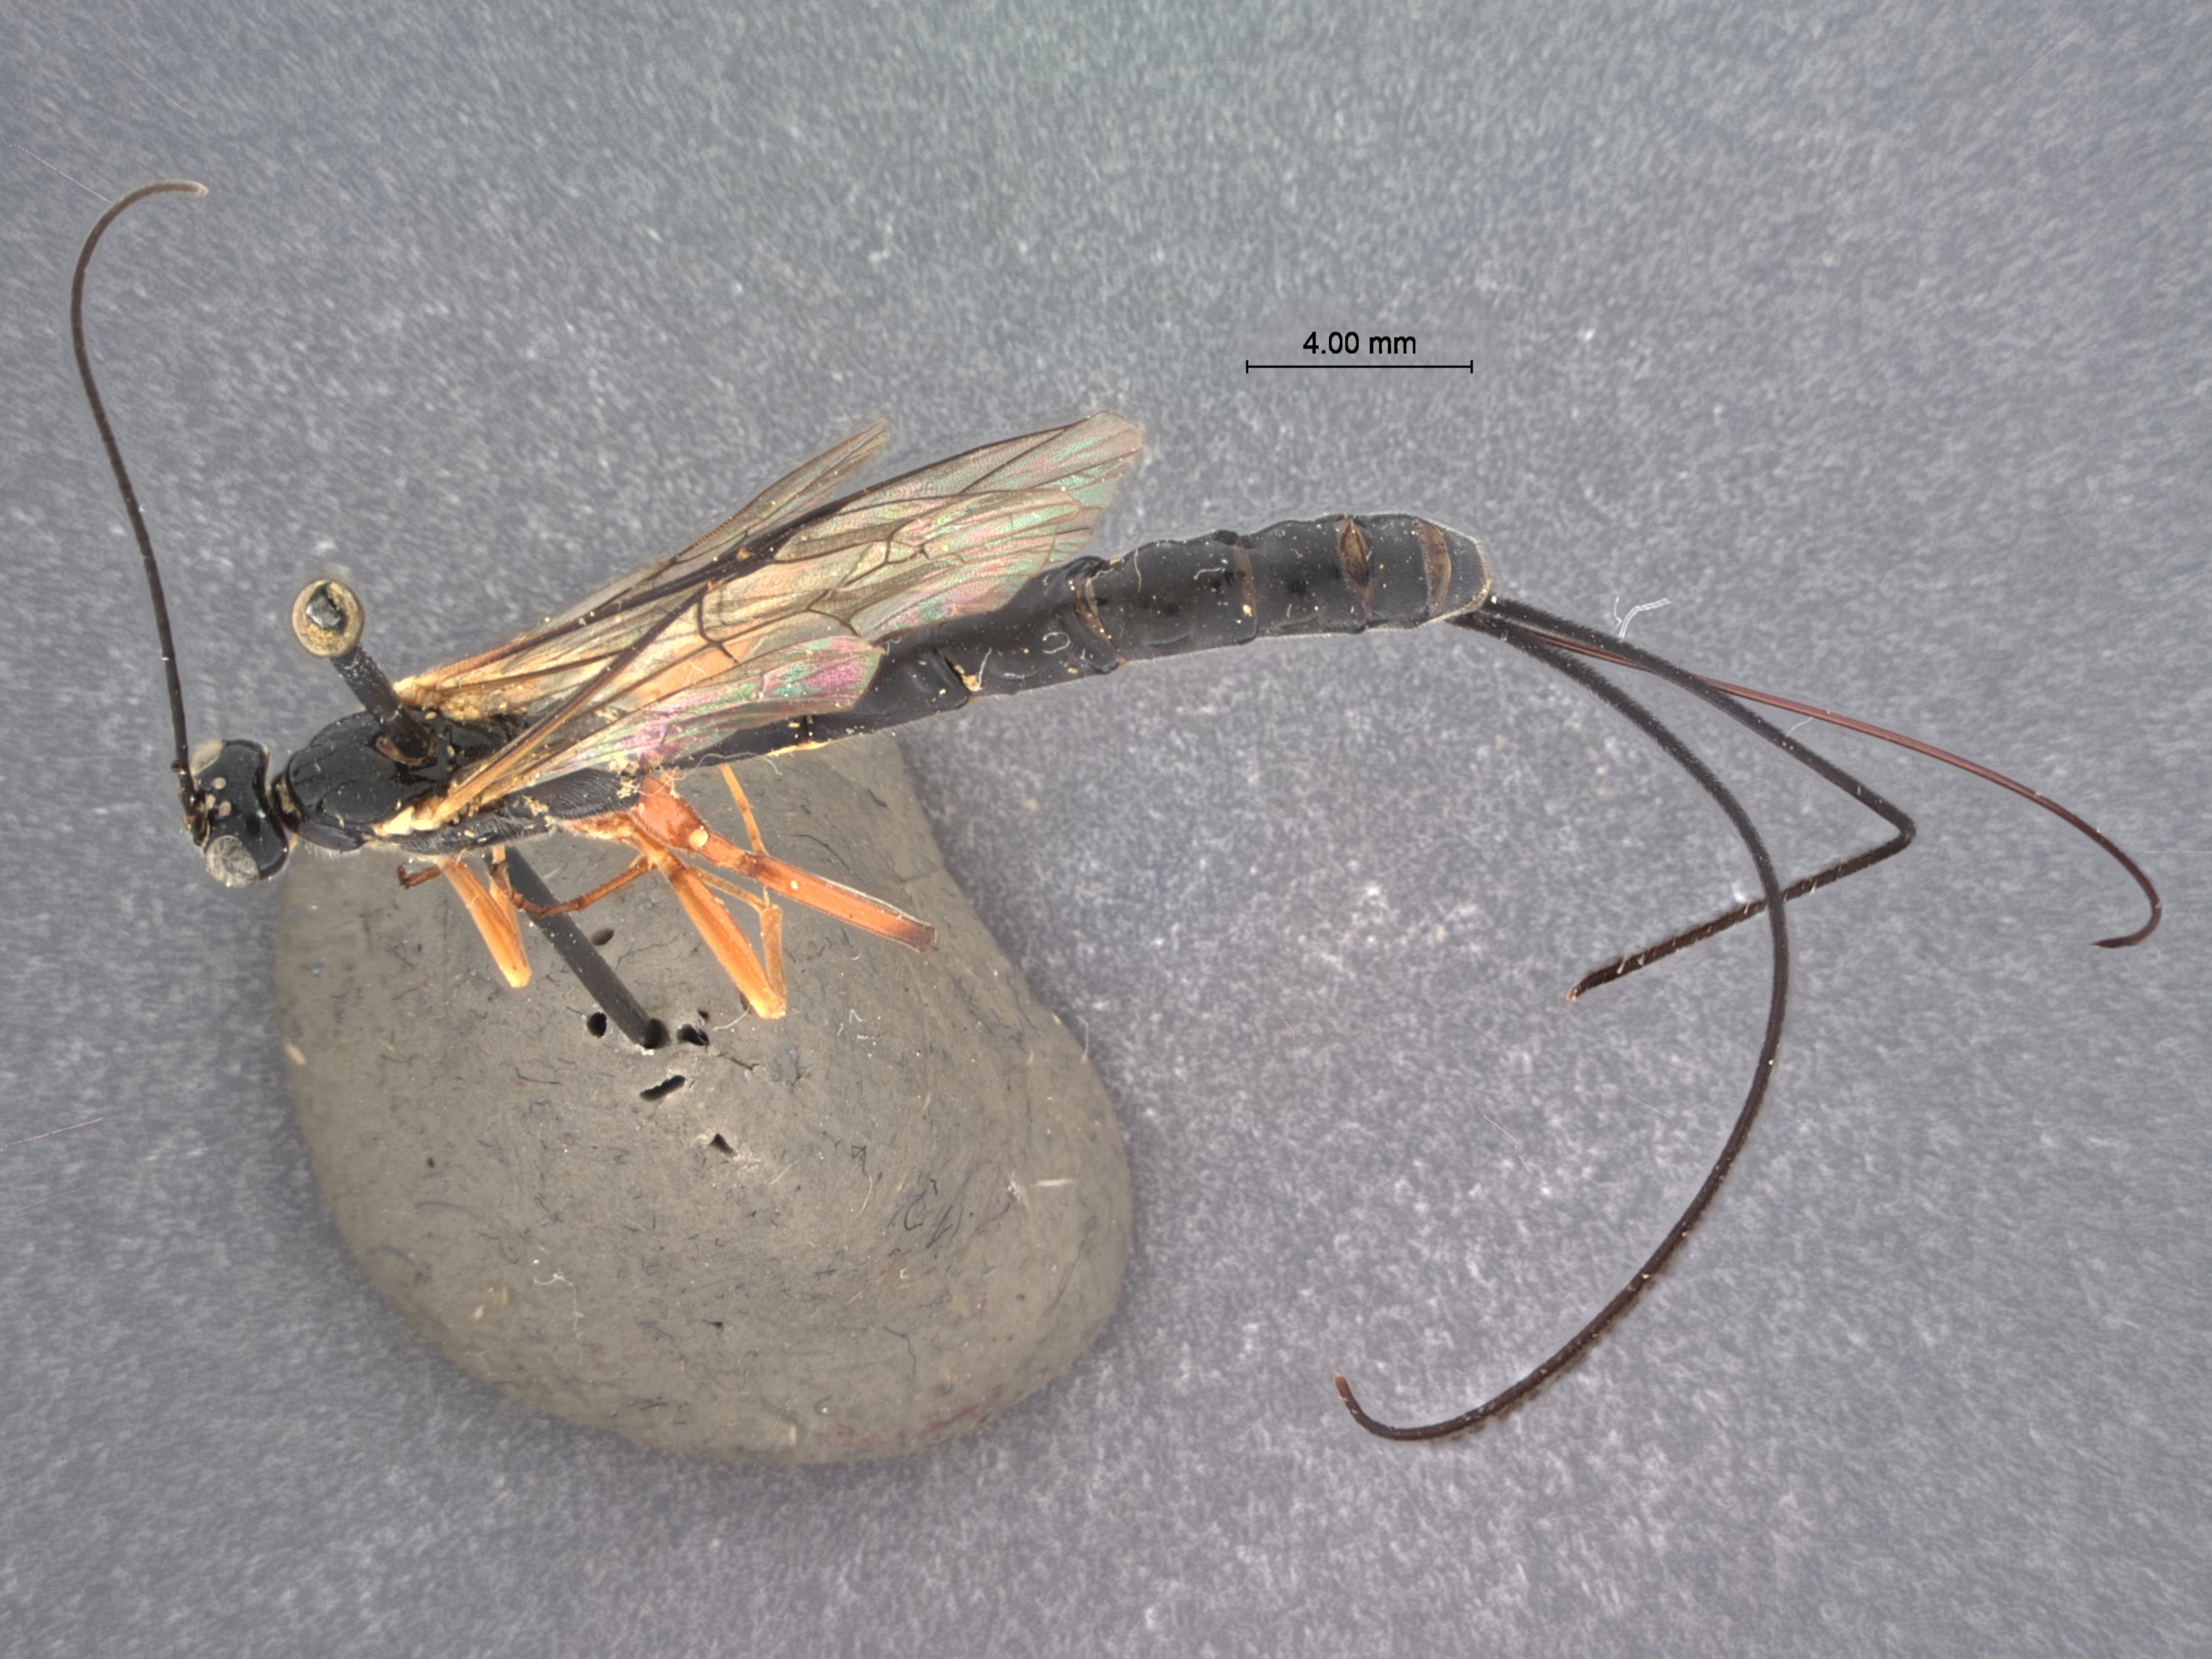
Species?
Dolichomitus californicus
